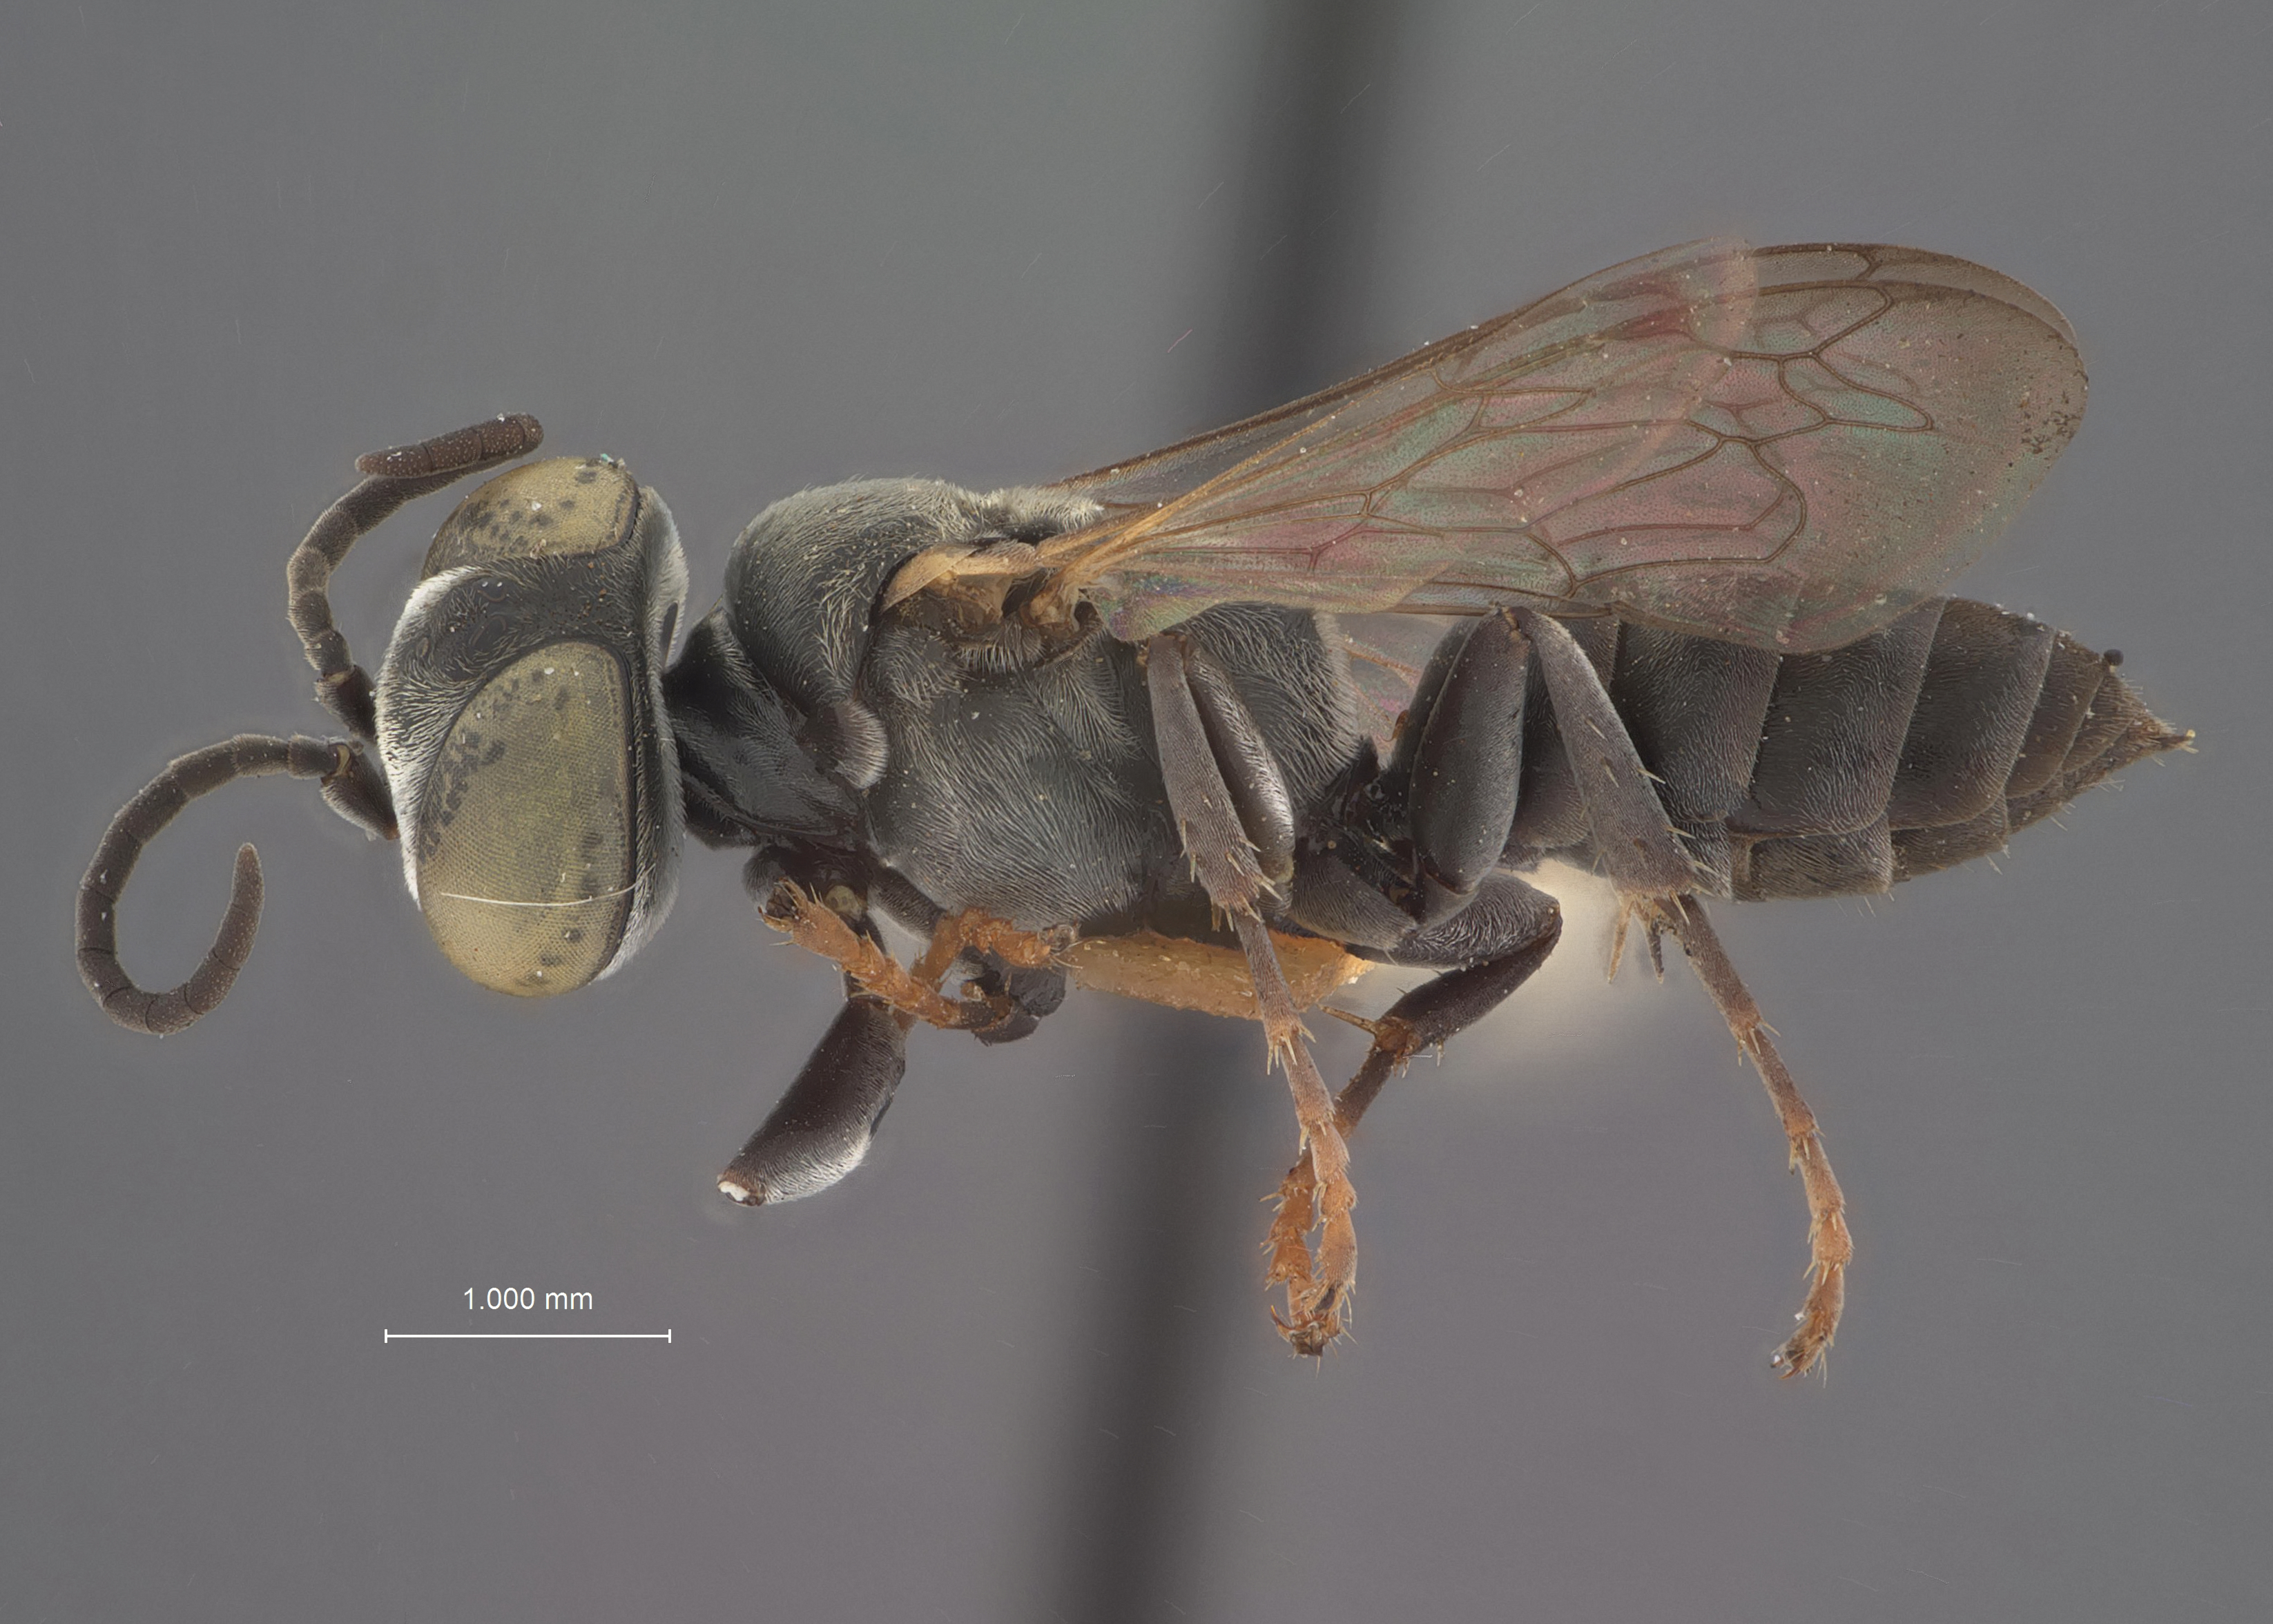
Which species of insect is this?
Tachysphex utina
